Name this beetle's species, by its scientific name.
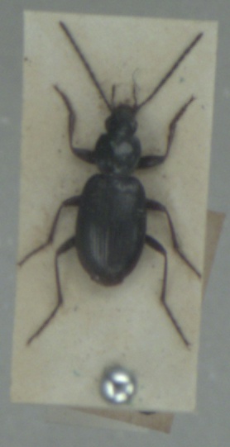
Agonum fuliginosum
